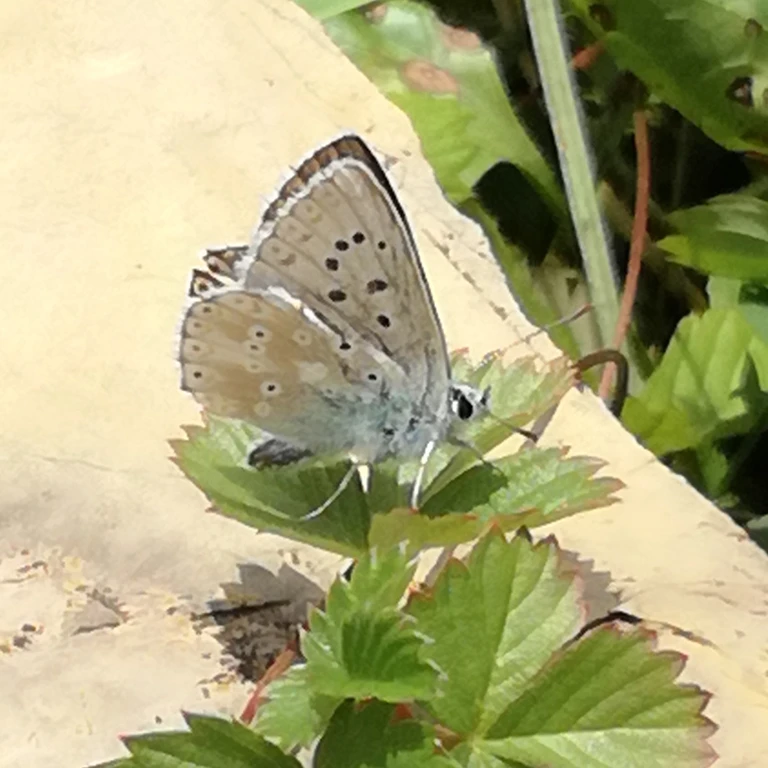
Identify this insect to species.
Lysandra coridon
